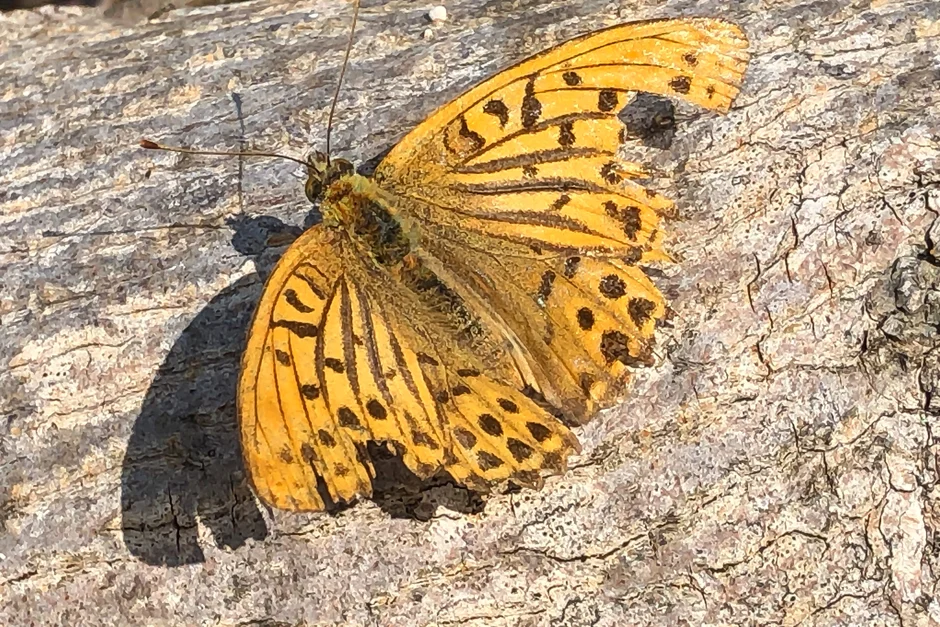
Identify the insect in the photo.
Argynnis paphia
